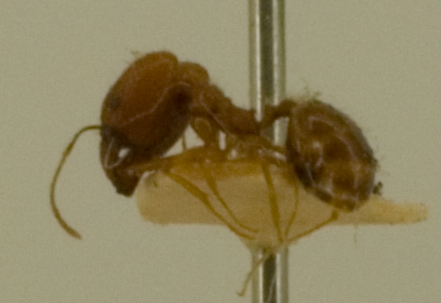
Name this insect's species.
Pheidole escherichii
